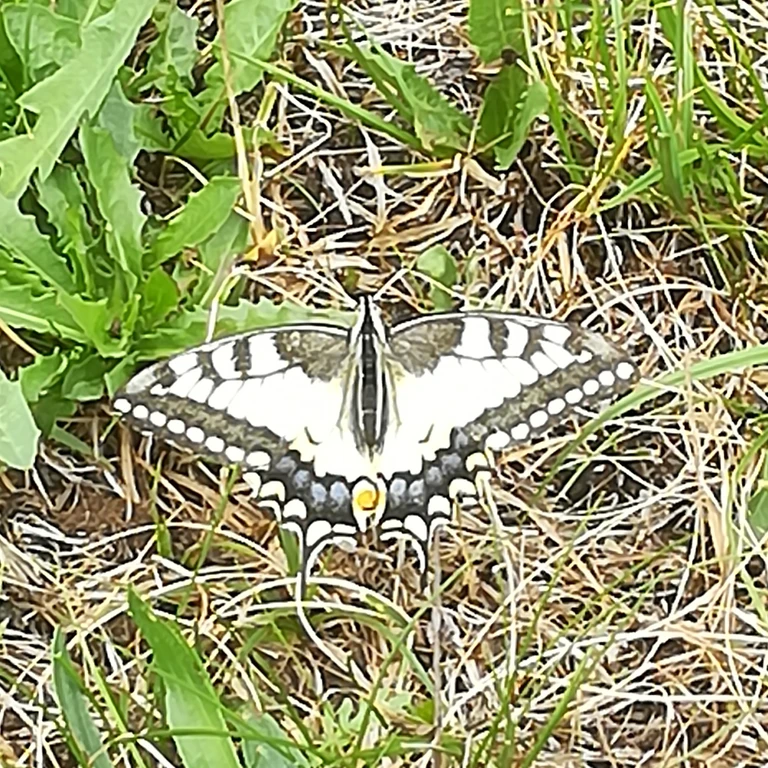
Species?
Papilio machaon
